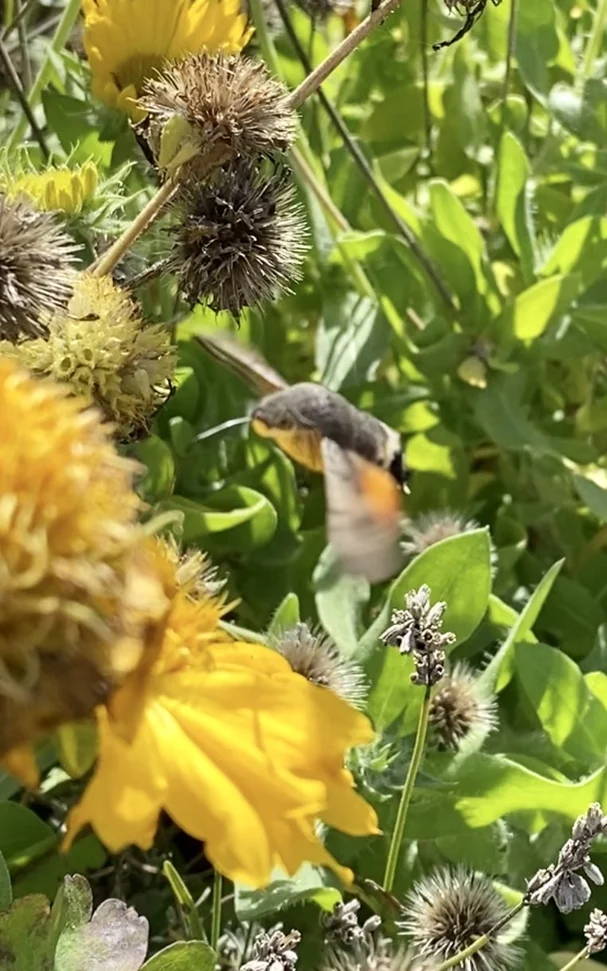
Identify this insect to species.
Macroglossum stellatarum
